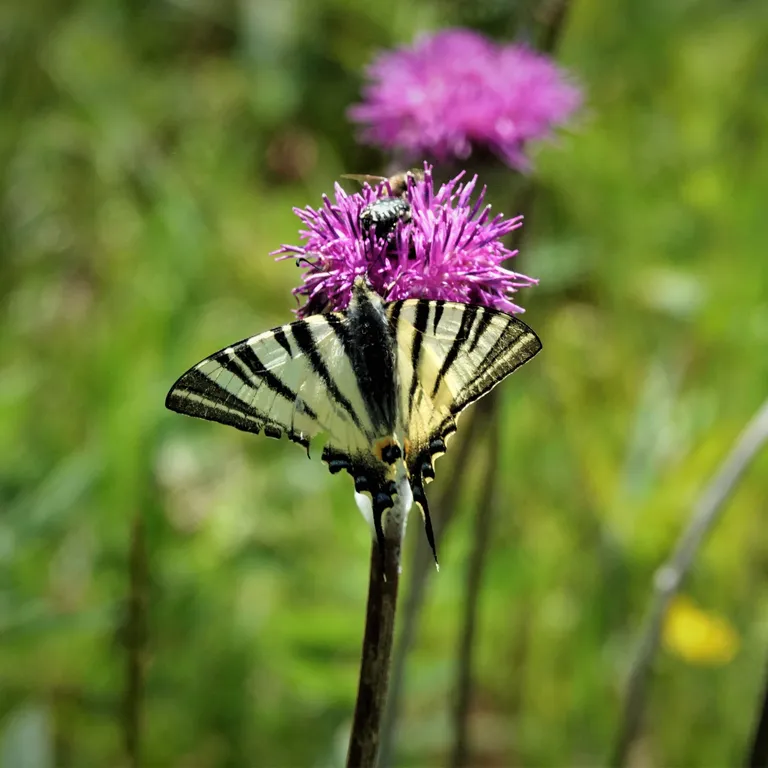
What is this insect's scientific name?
Iphiclides podalirius
